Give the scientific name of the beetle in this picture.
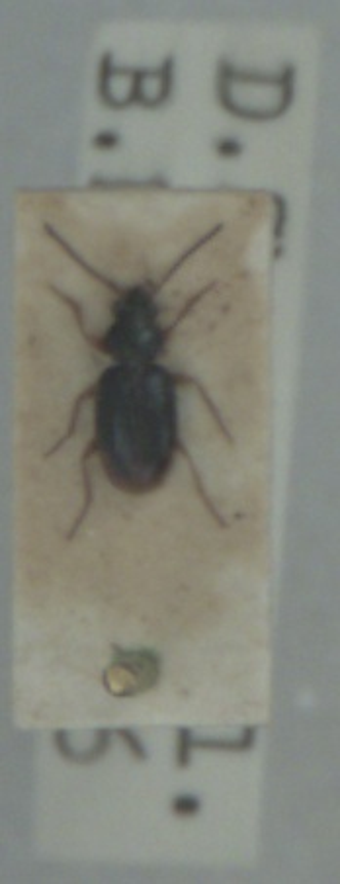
Bembidion assimile
